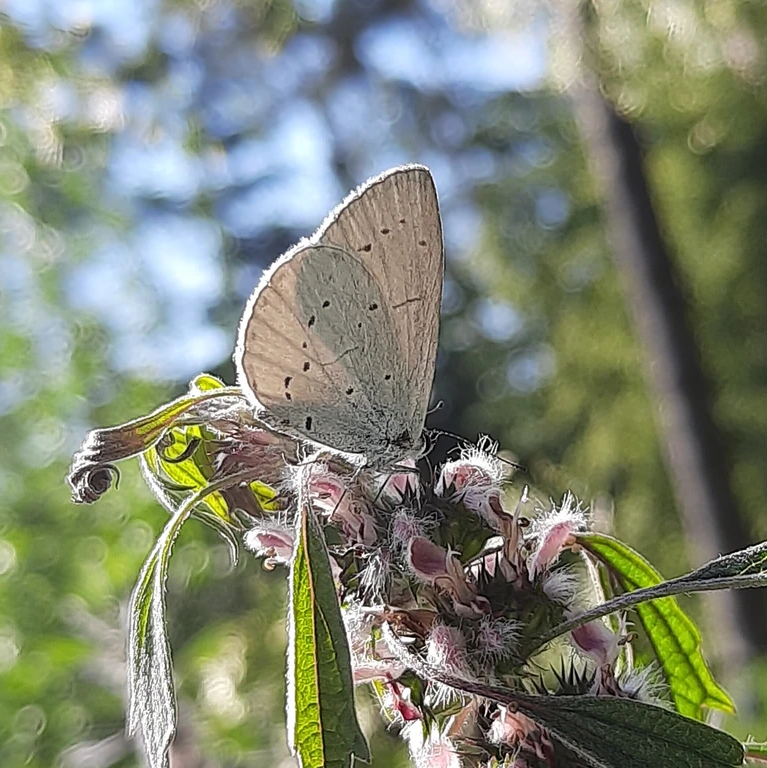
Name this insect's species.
Celastrina argiolus
